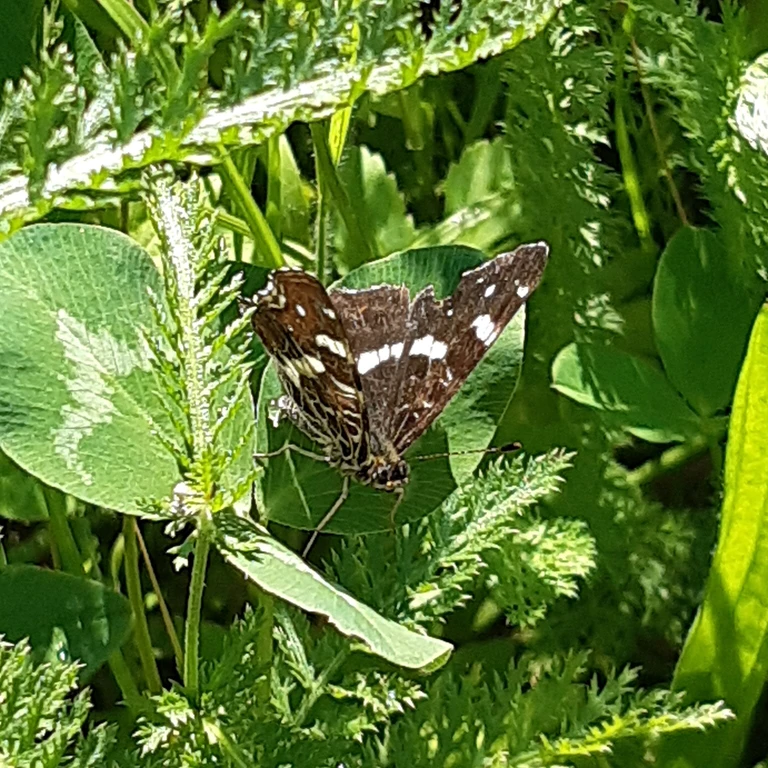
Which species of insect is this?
Araschnia levana
